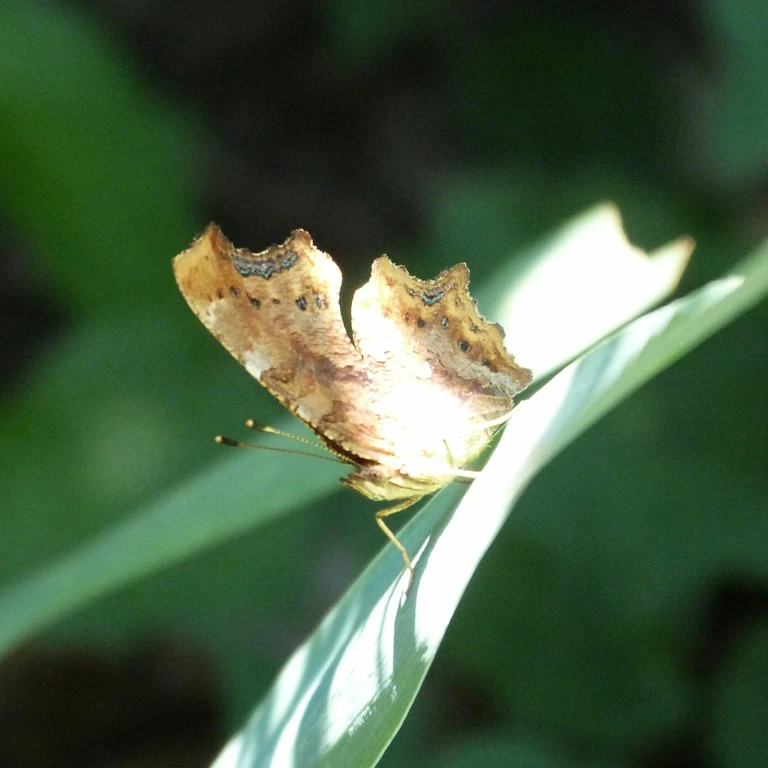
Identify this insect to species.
Polygonia c-album
